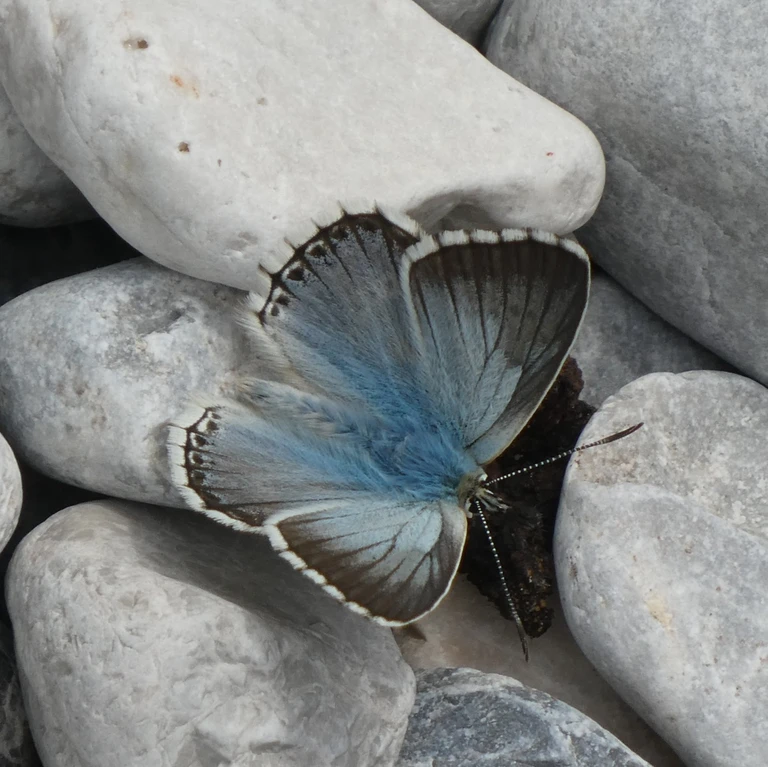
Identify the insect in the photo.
Lysandra coridon
